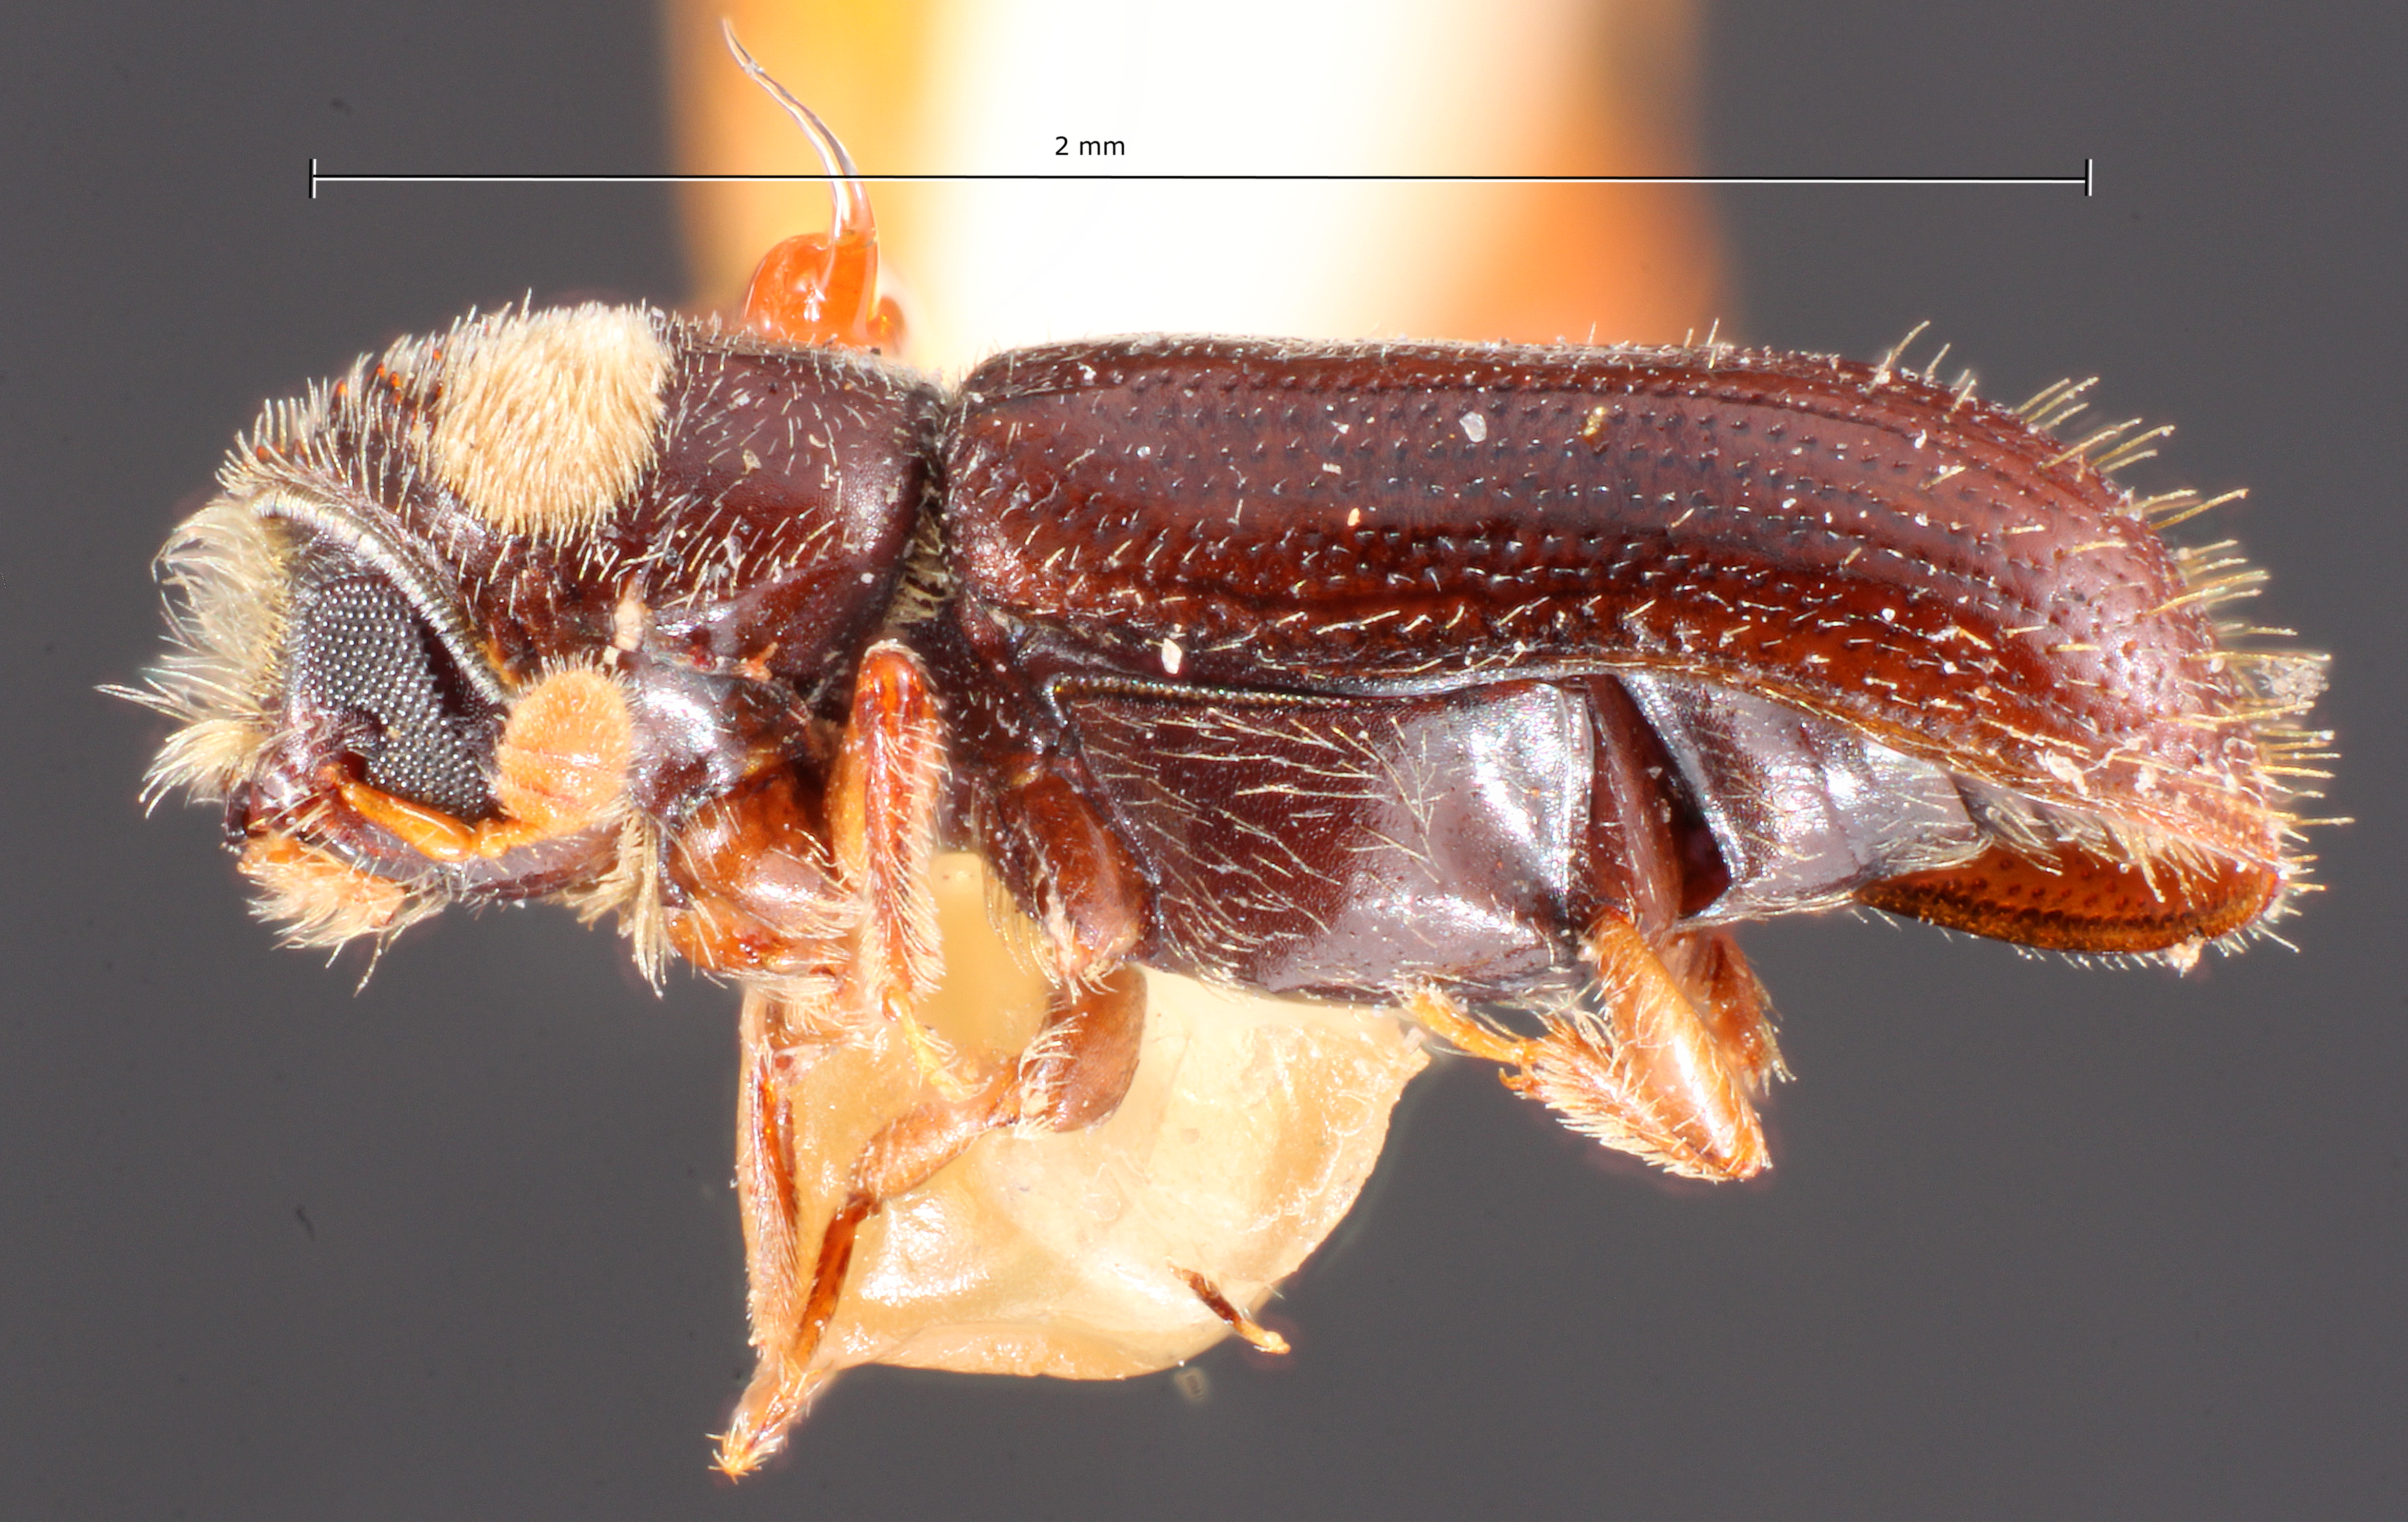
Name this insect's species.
Pityoborus tertius
